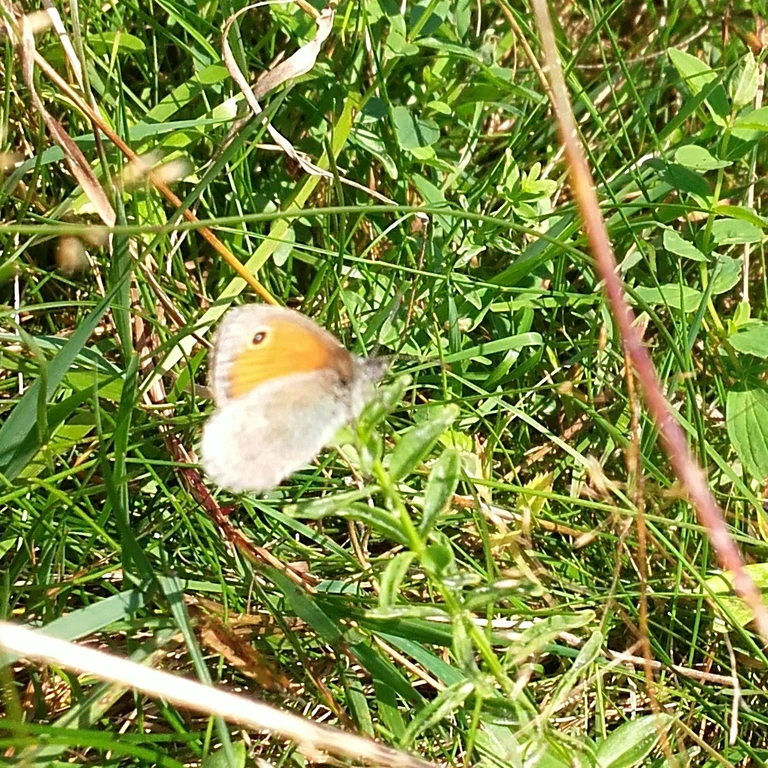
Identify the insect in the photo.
Coenonympha pamphilus
